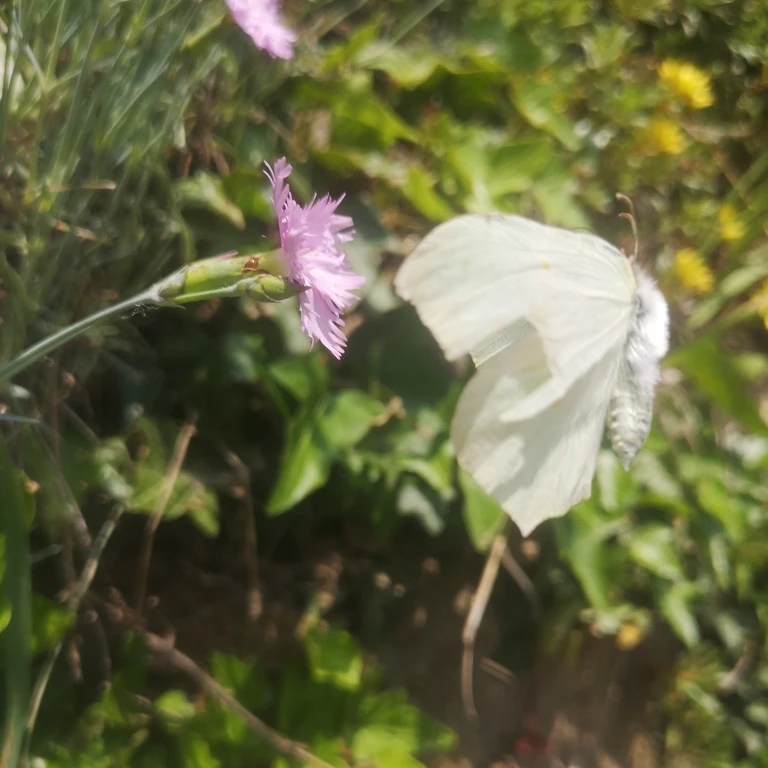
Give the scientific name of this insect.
Gonepteryx rhamni
